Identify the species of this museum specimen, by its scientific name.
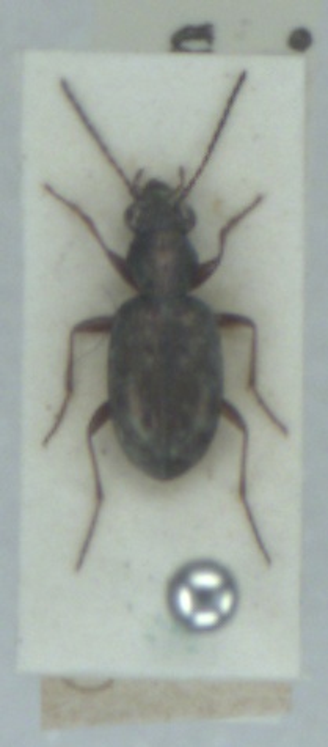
Asaphidion pallipes
